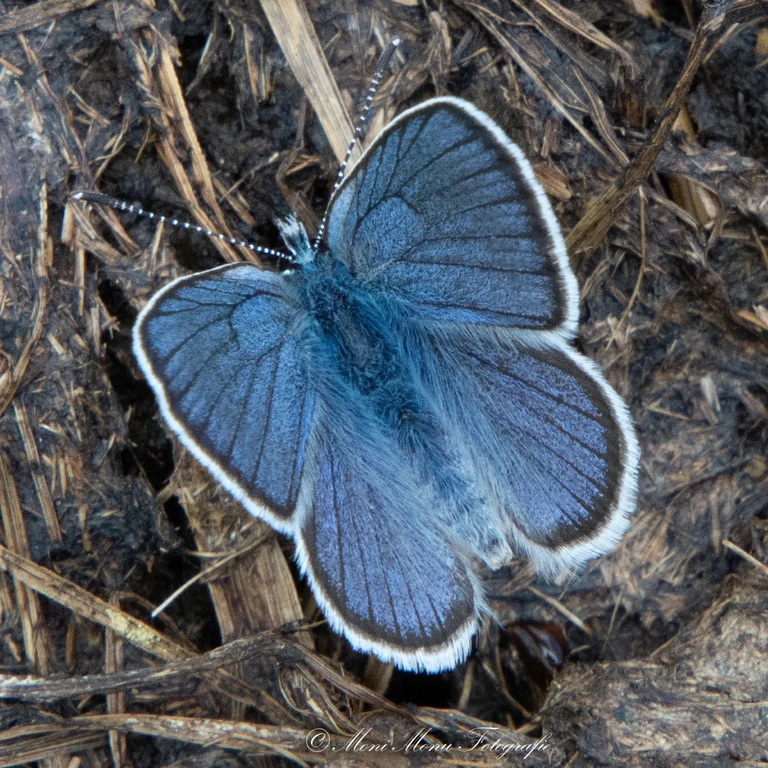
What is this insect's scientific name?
Cyaniris semiargus
